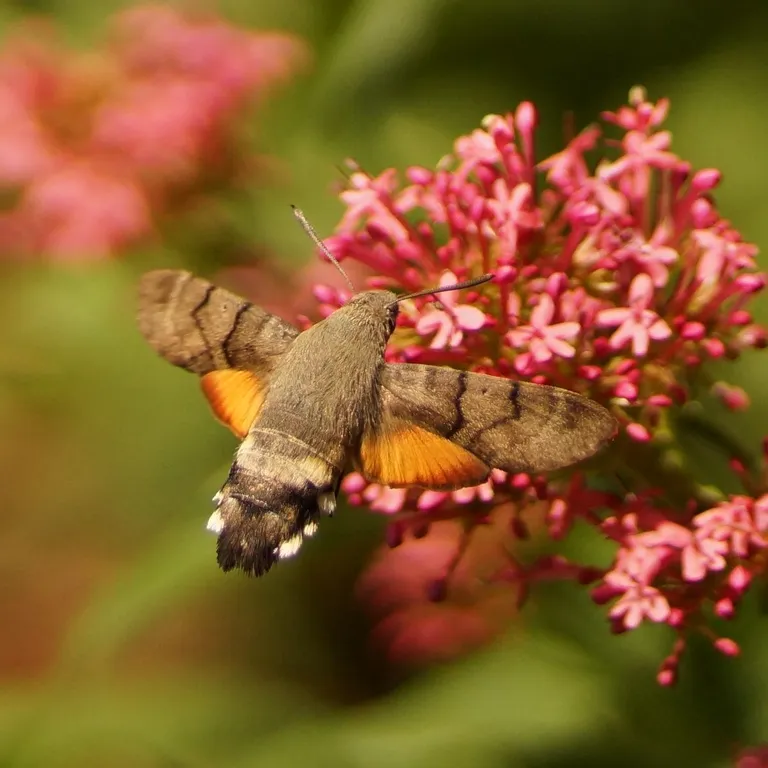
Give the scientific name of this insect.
Macroglossum stellatarum
